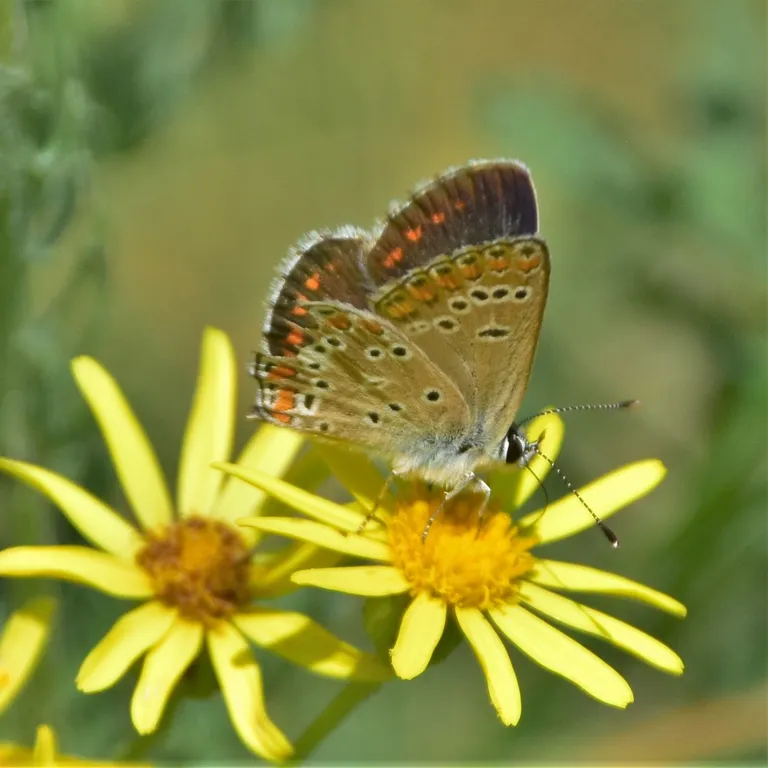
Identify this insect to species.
Aricia agestis/artaxerxes
